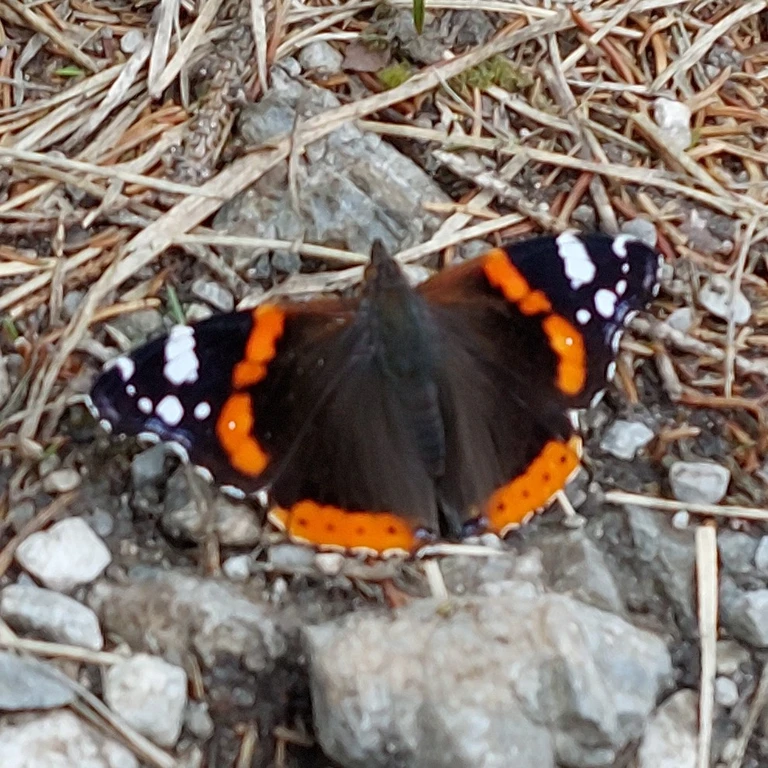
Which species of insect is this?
Vanessa atalanta
